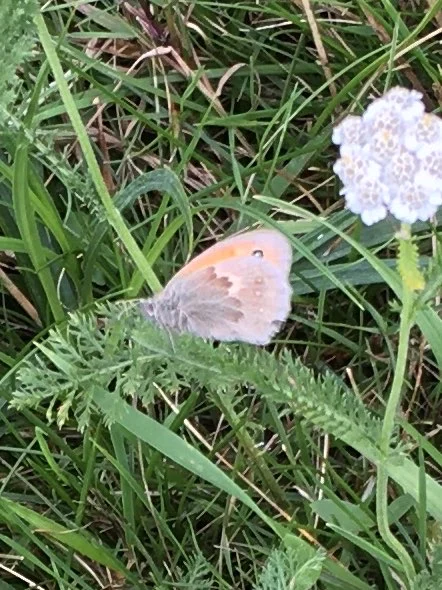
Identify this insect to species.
Coenonympha pamphilus
